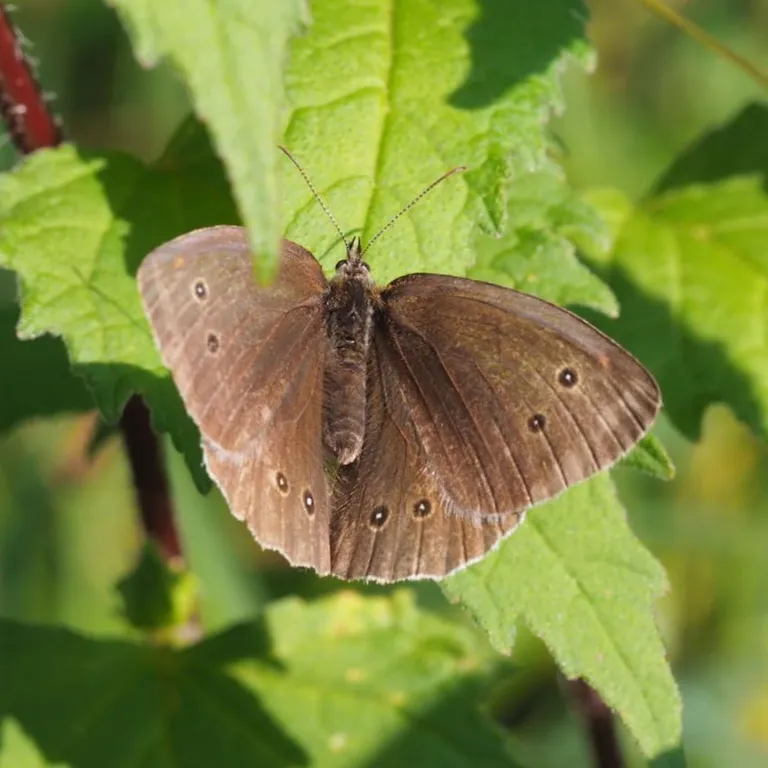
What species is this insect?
Aphantopus hyperantus
